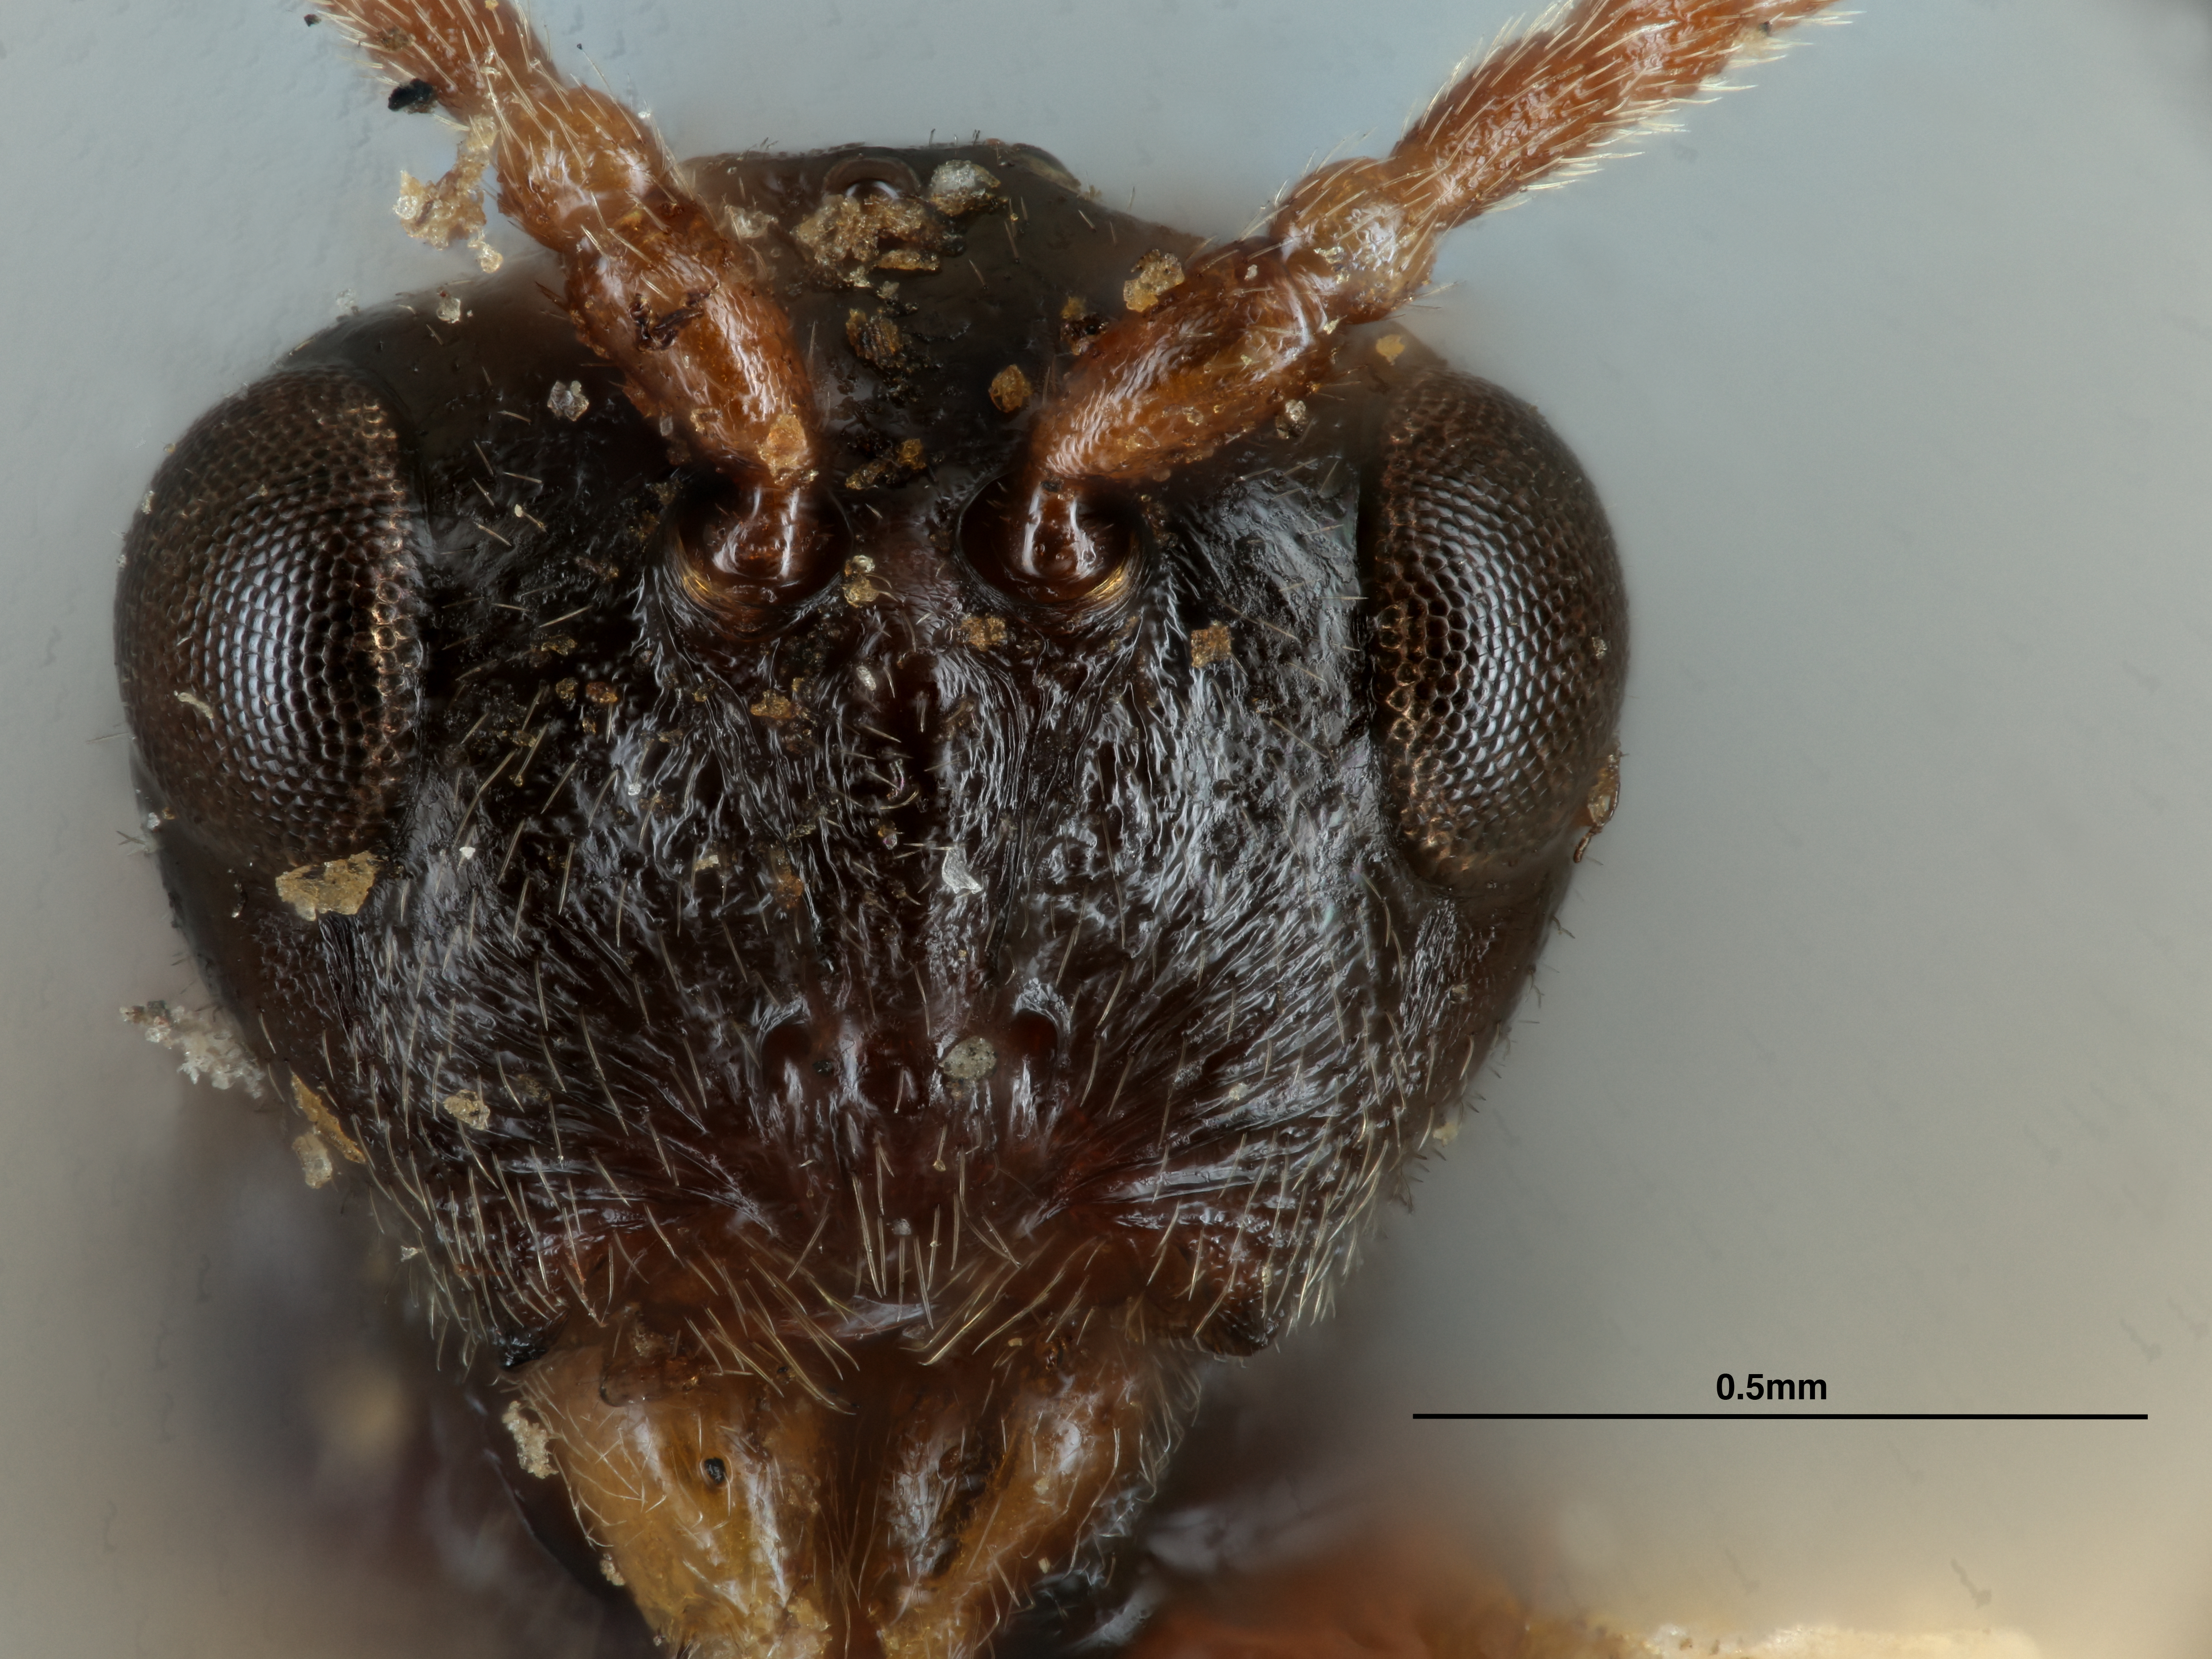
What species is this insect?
Diastrophus smilacis
